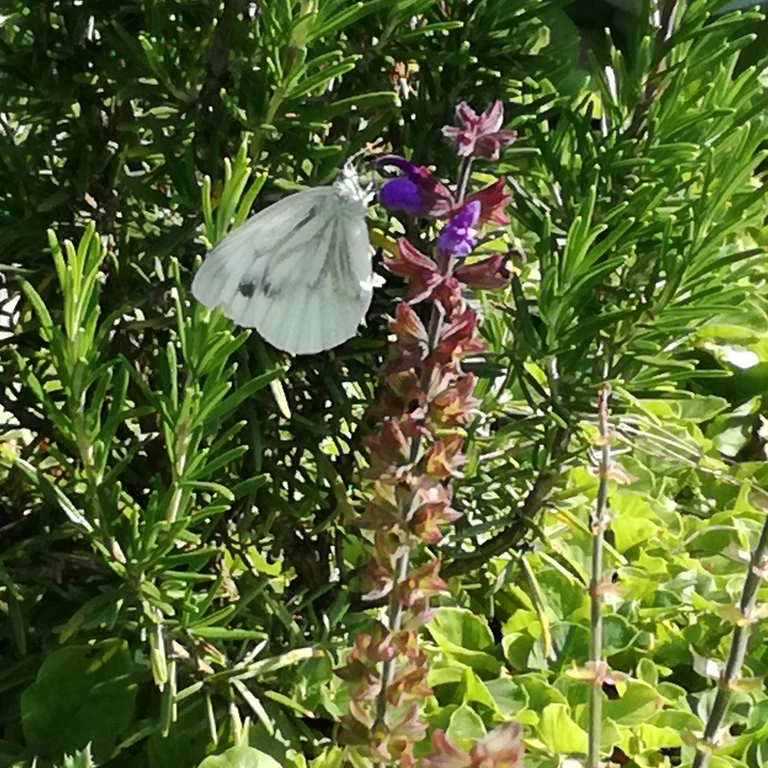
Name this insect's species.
Pieris napi
